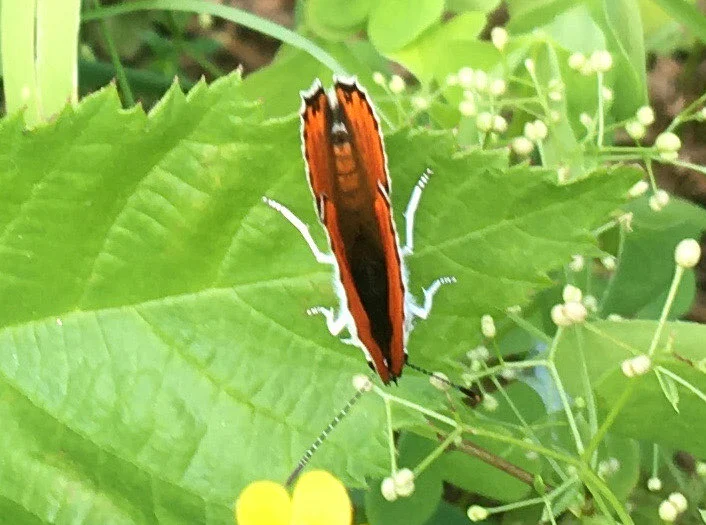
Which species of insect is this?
Lycaena dispar
